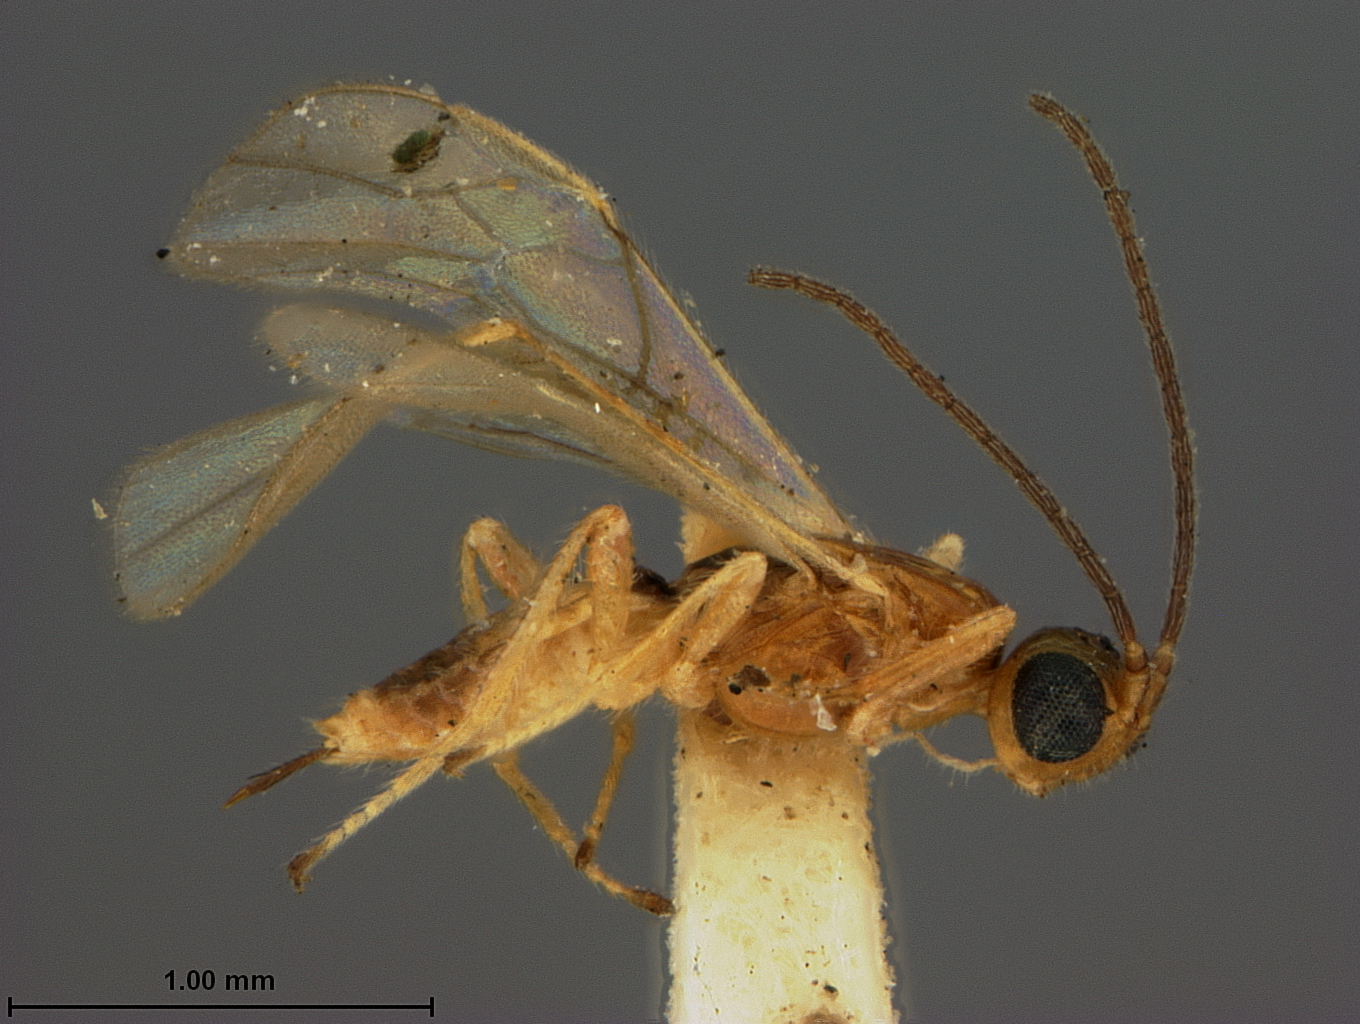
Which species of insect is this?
Xenobius albipes
